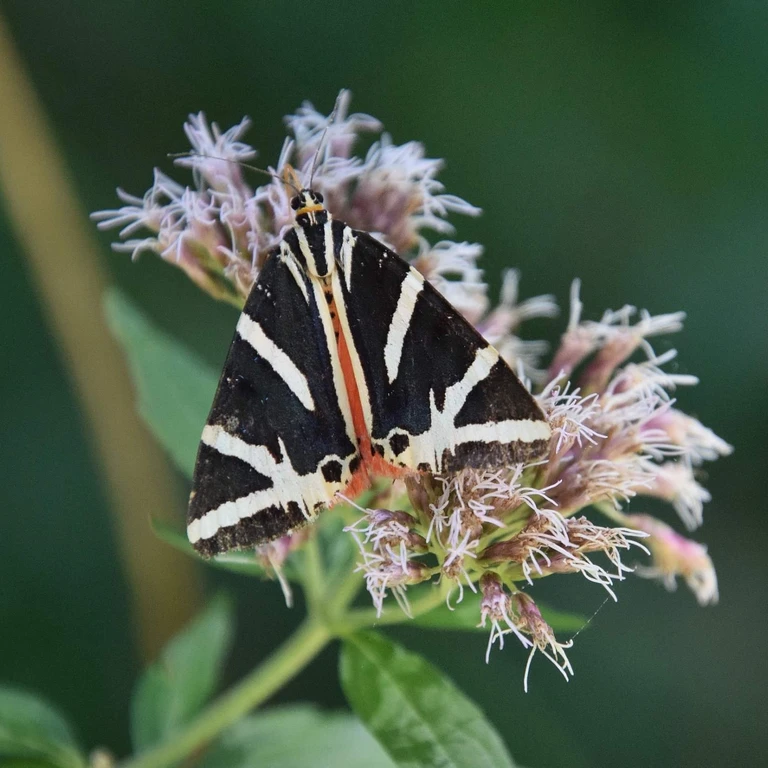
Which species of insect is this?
Euplagia quadripunctaria
